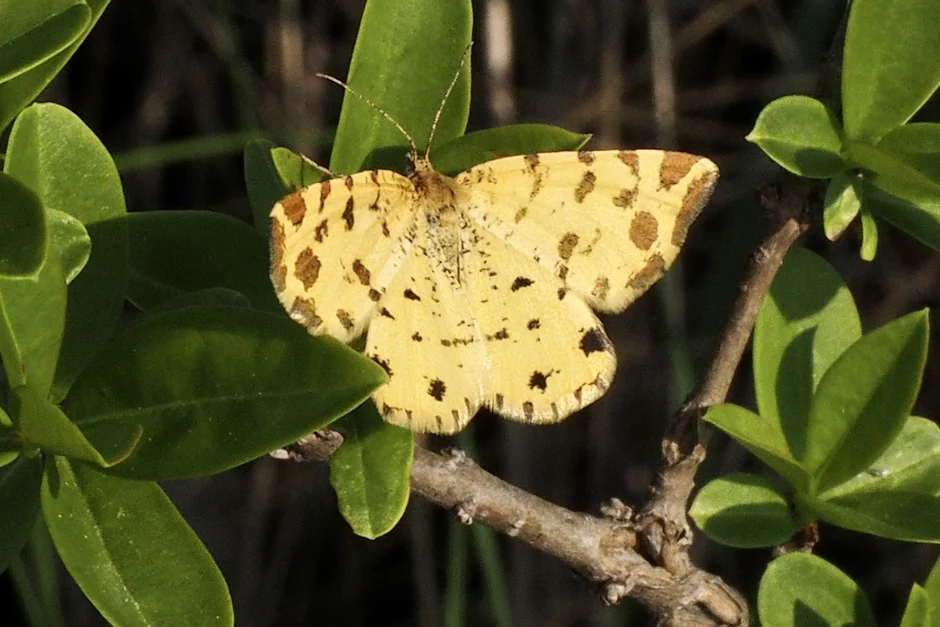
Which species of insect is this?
Pseudopanthera macularia
